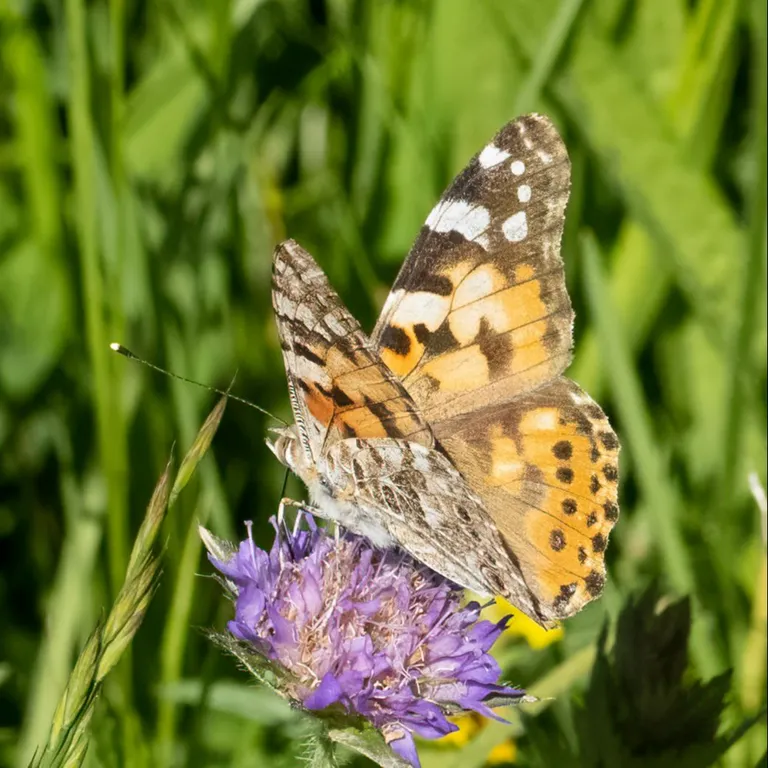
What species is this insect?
Vanessa cardui
